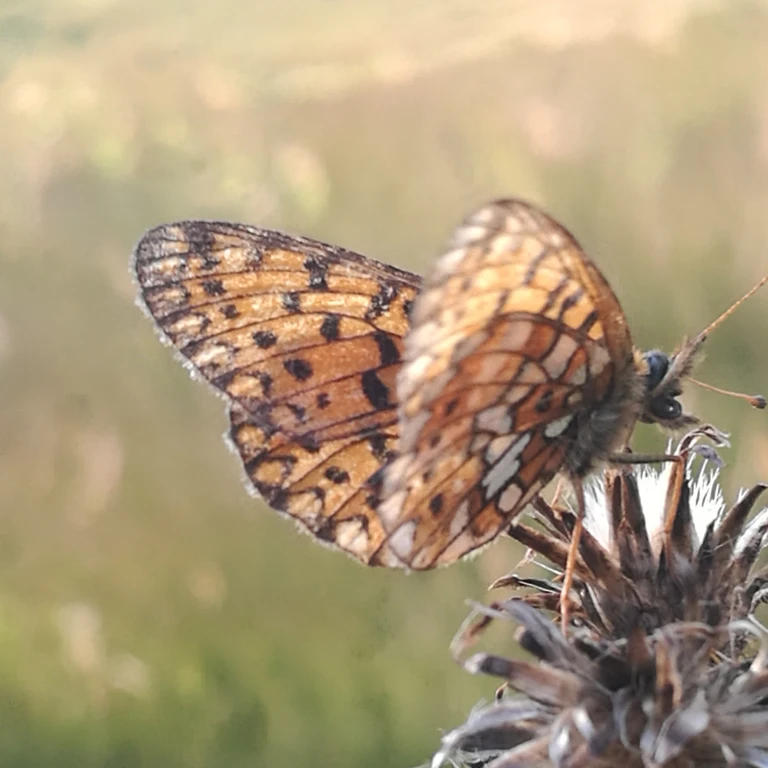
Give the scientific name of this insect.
Boloria selene
